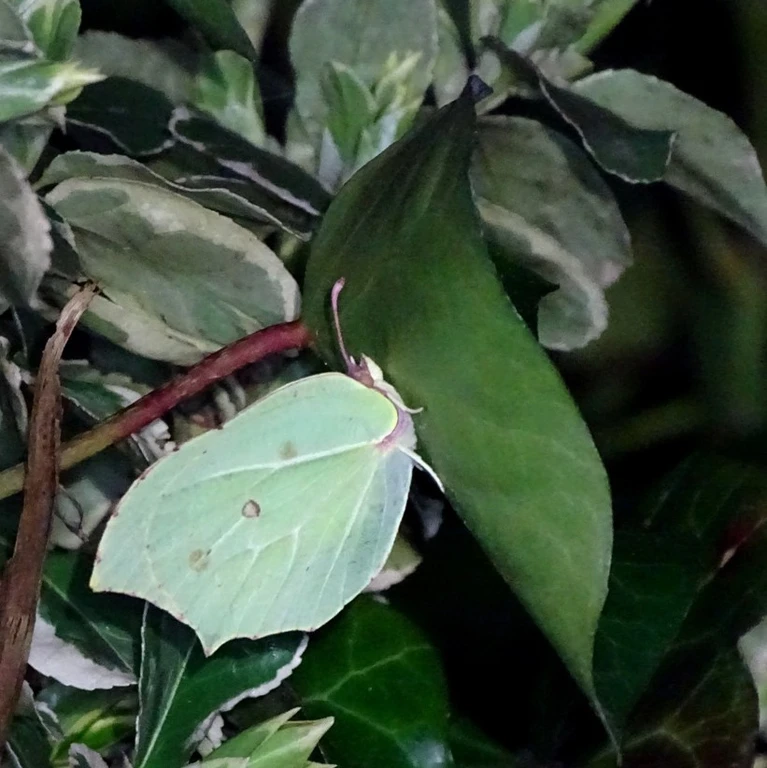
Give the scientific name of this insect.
Gonepteryx rhamni
